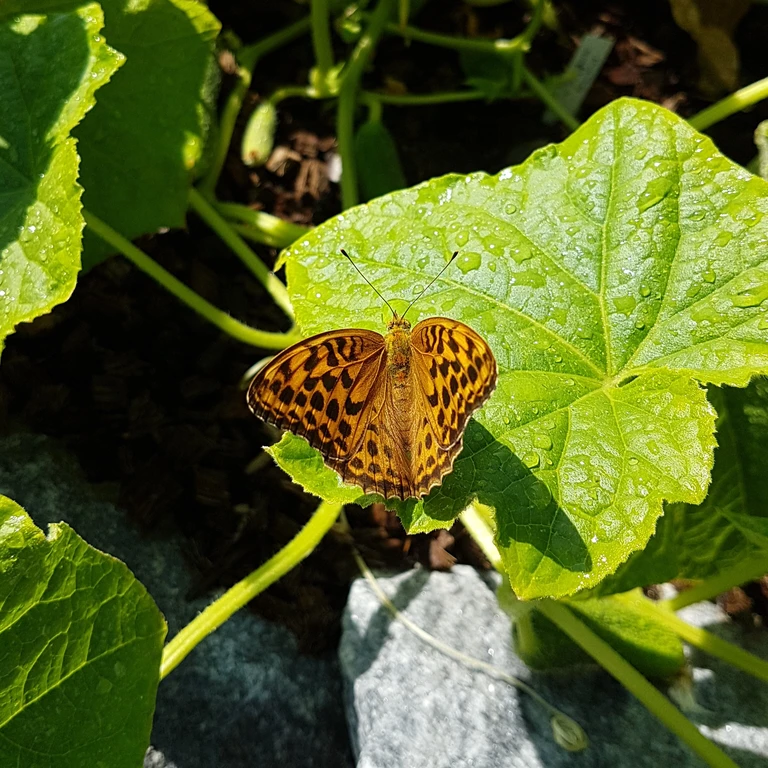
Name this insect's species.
Argynnis paphia
